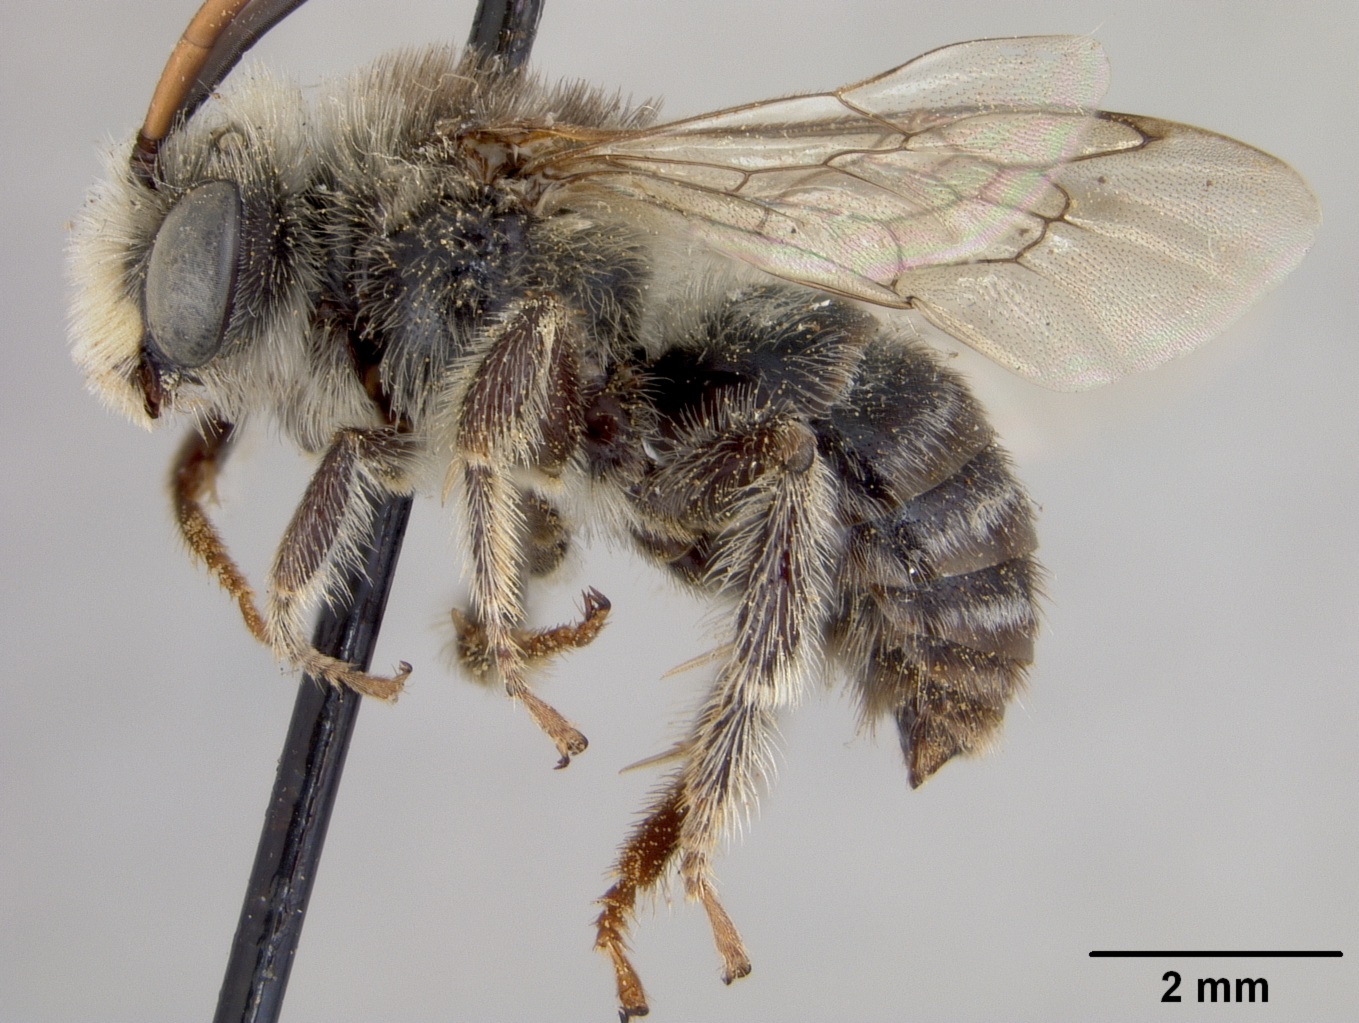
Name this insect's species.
Melissodes illata
